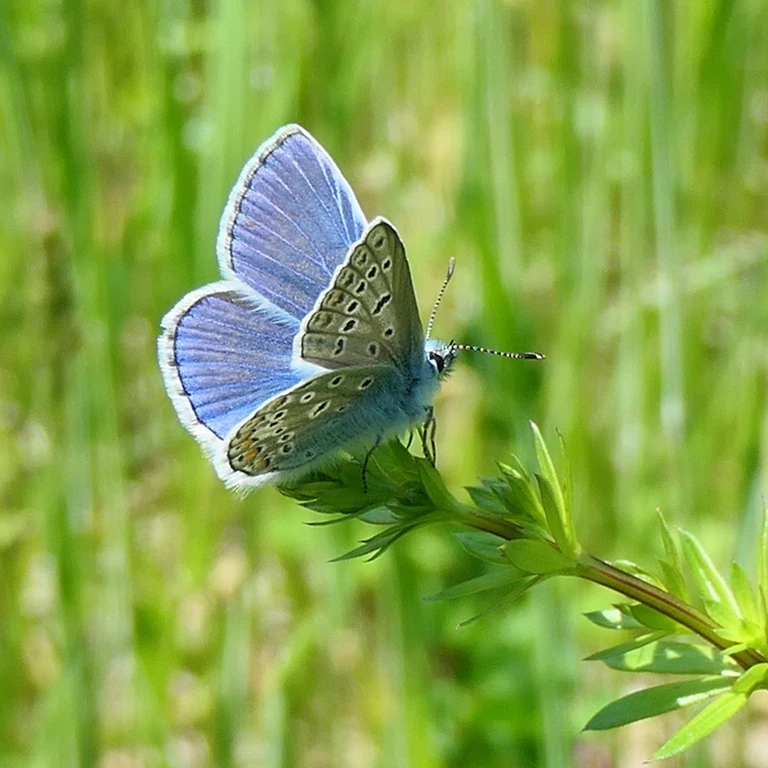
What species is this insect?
Polyommatus icarus
